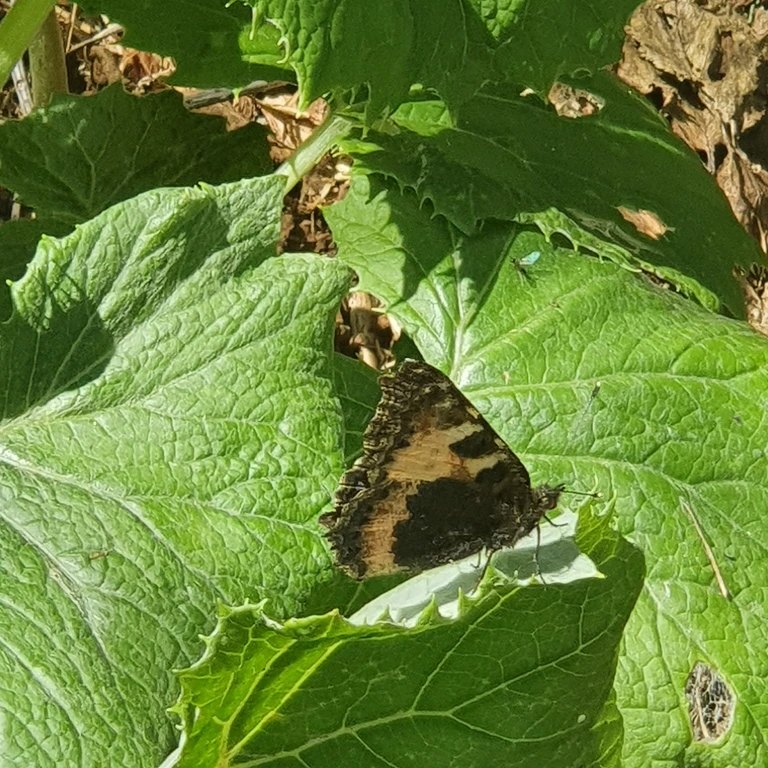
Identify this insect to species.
Aglais urticae
